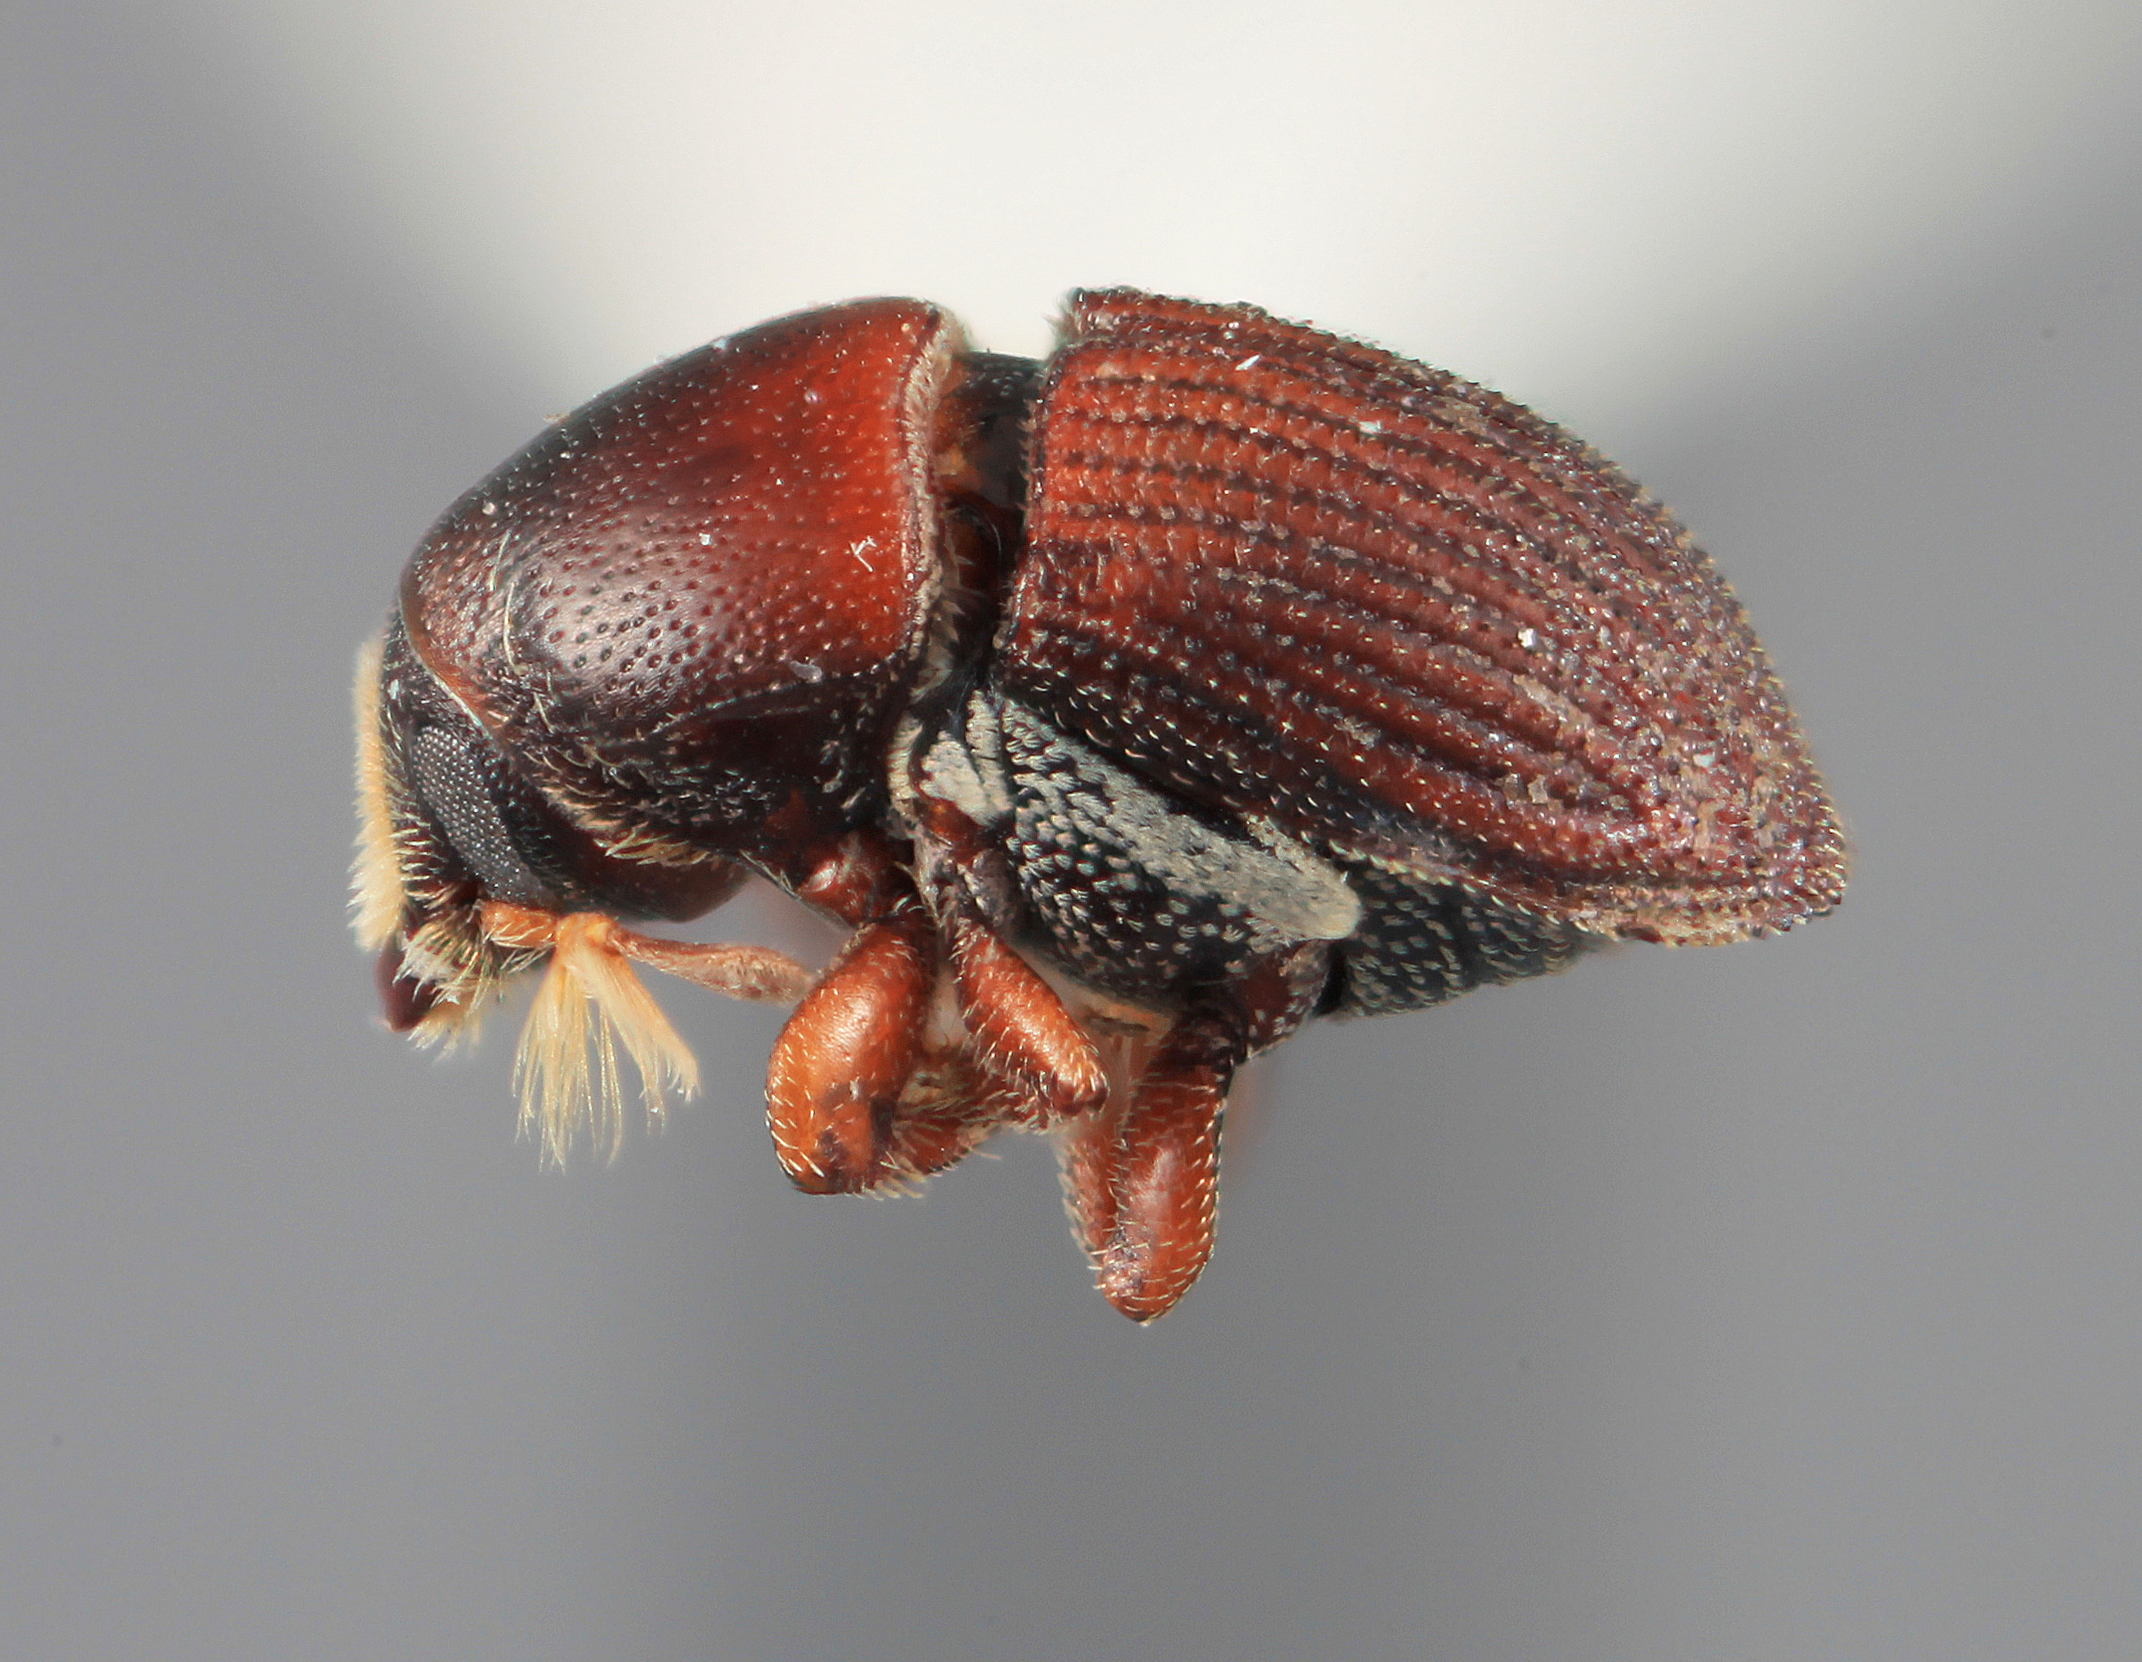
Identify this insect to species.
Cnemonyx recavus (also Loganius recavus)
